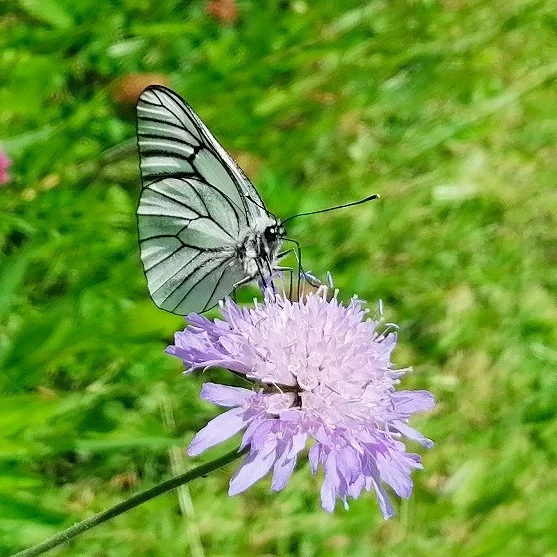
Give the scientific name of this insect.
Aporia crataegi
